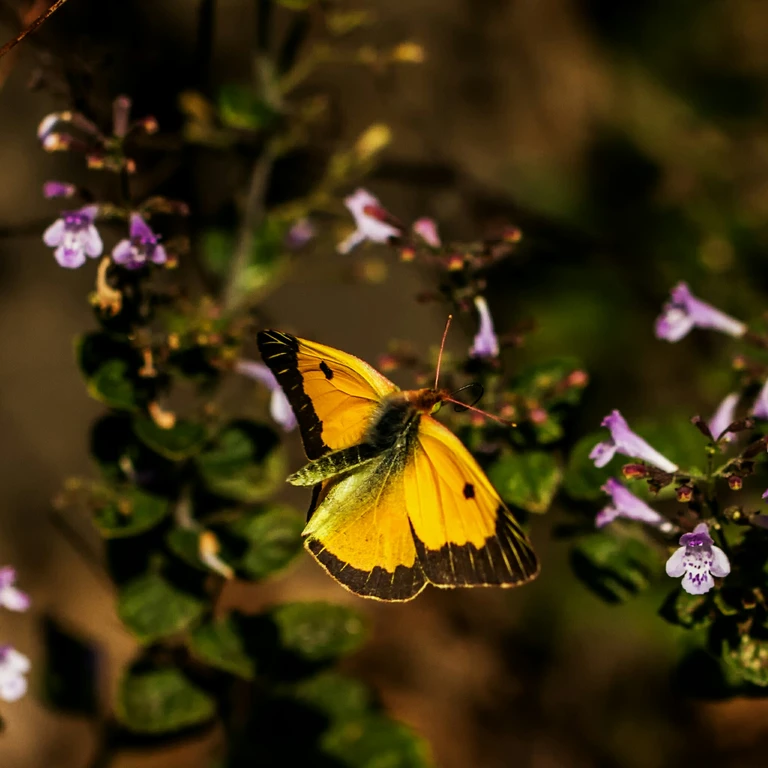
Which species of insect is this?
Colias croceus
